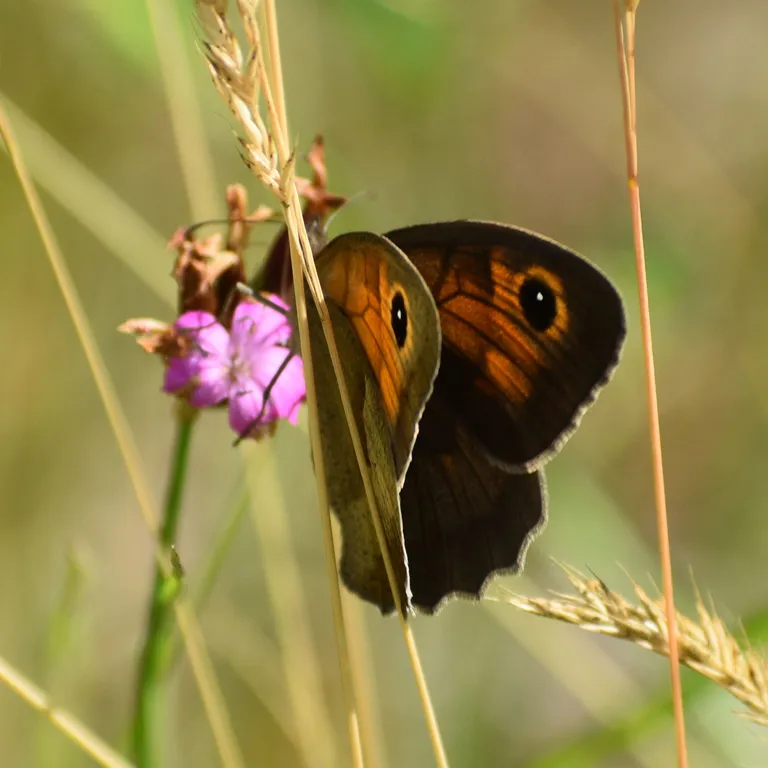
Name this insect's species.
Maniola jurtina
